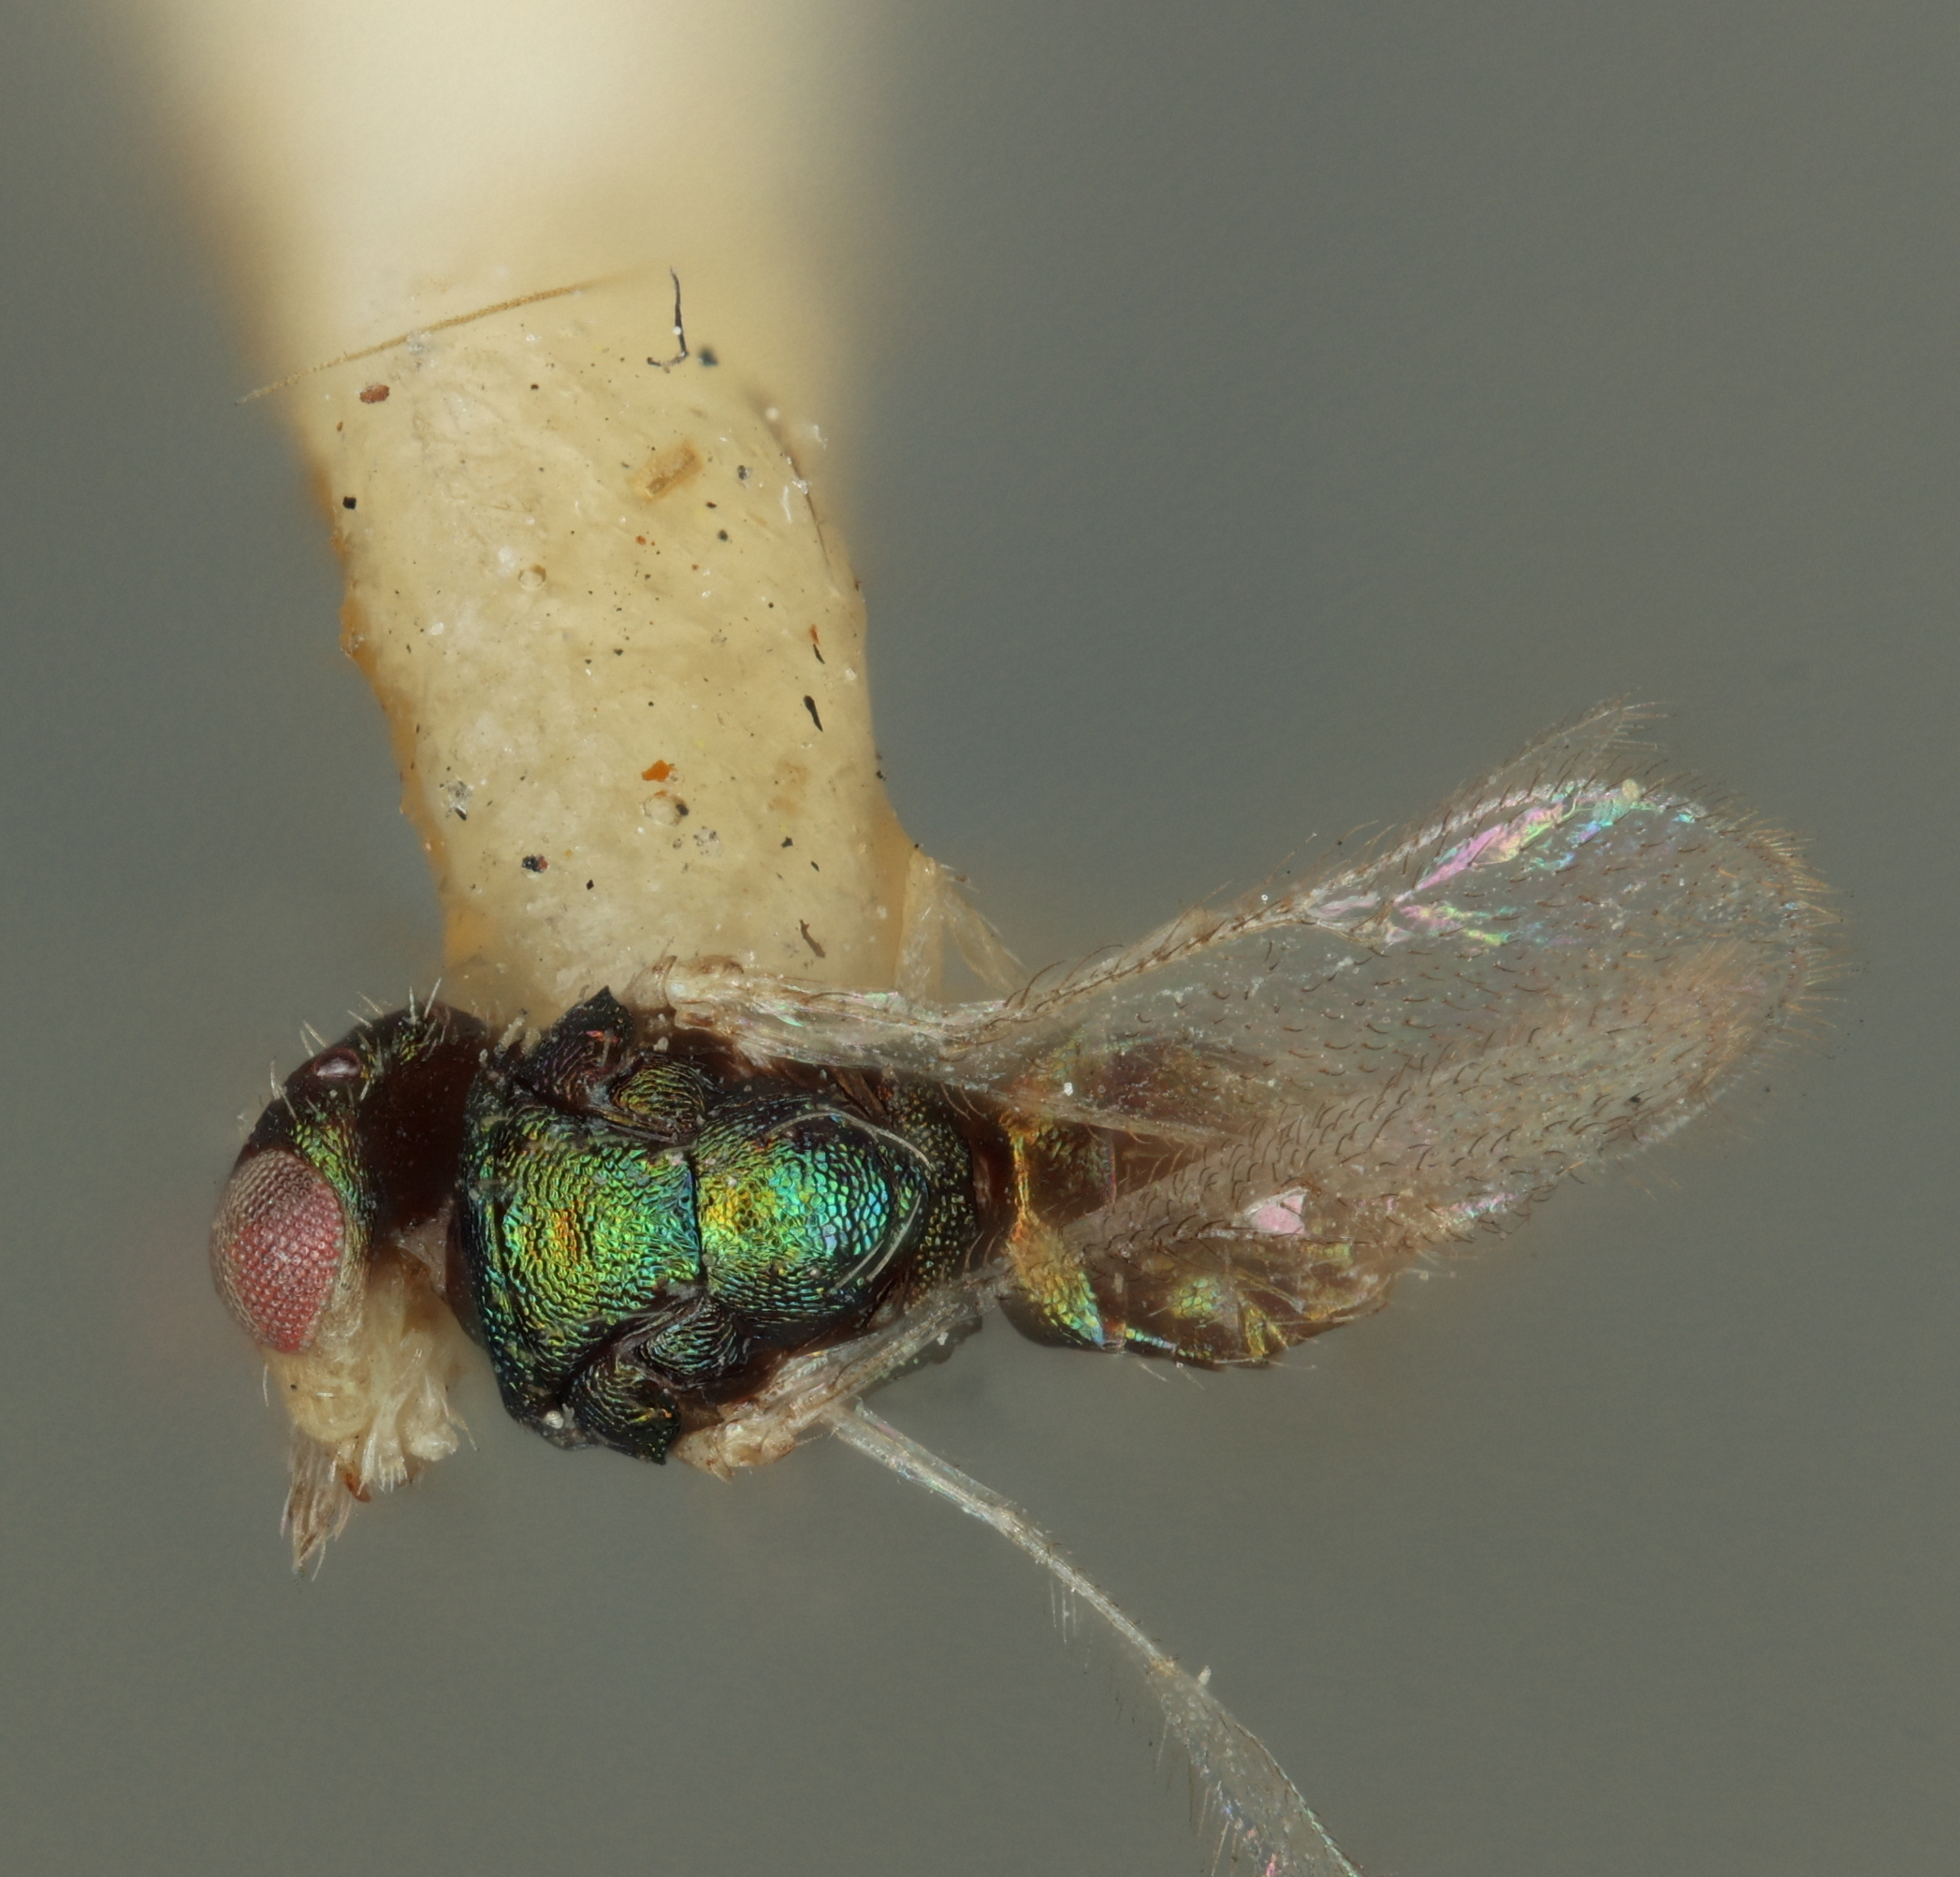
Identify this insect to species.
Parachrysocharis semiflava
